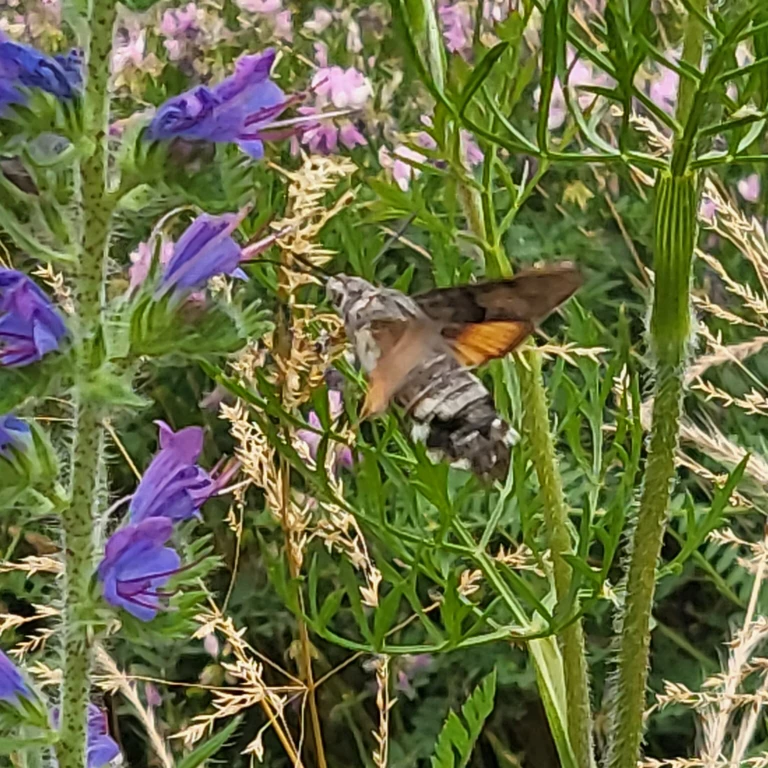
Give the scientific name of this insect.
Macroglossum stellatarum
